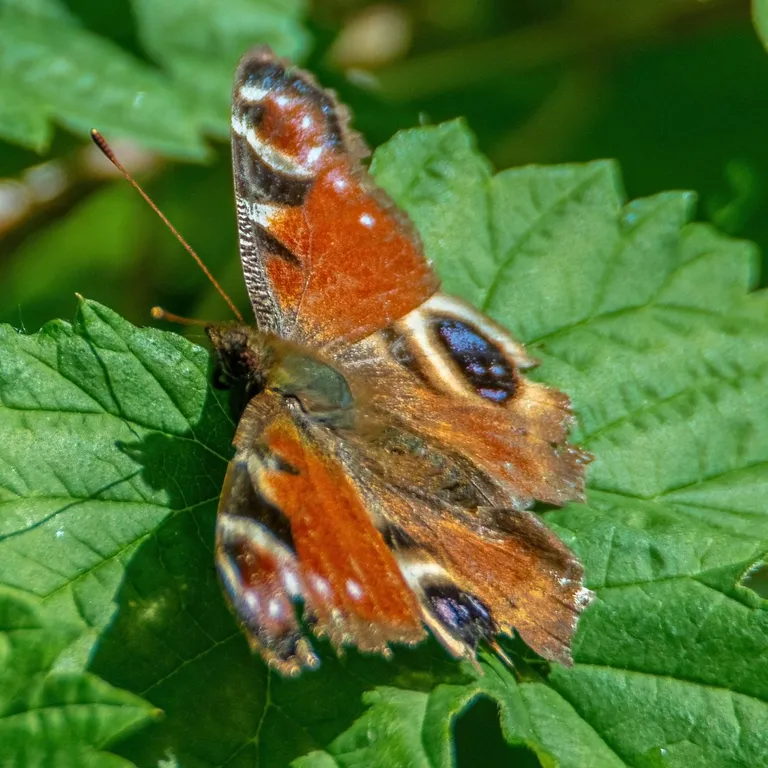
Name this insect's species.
Aglais io
